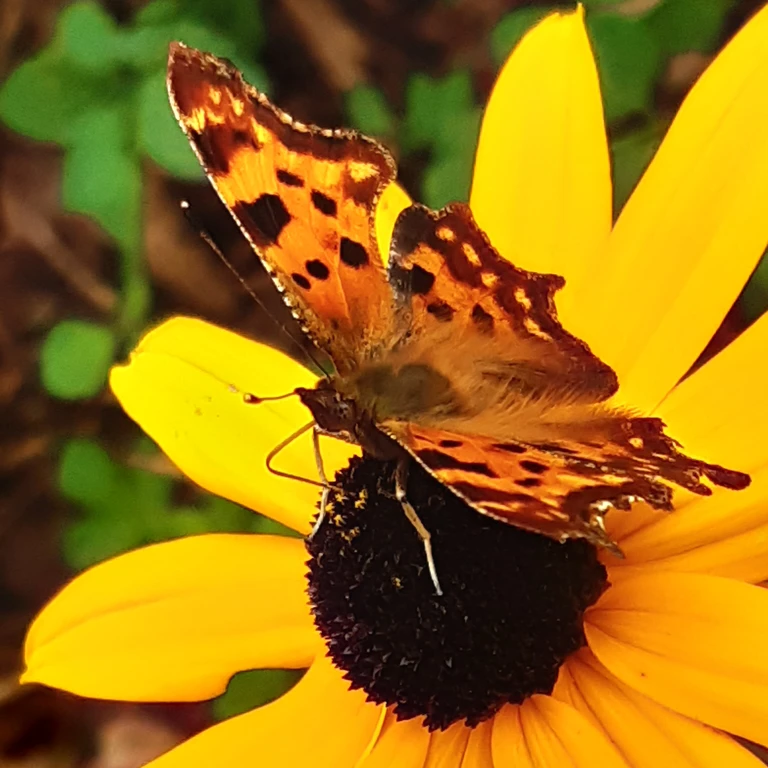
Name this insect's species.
Polygonia c-album
